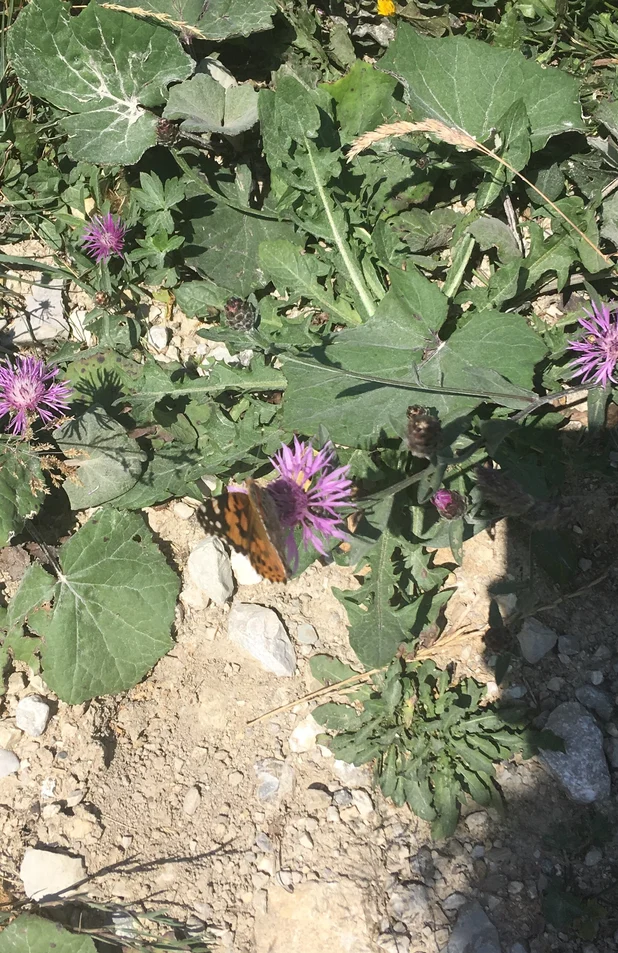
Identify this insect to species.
Vanessa cardui
